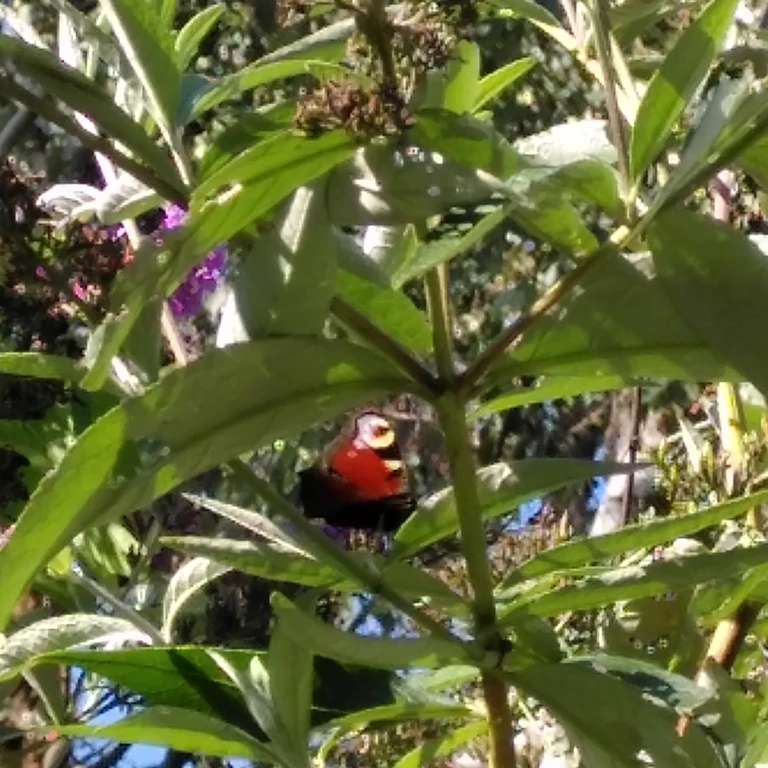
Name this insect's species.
Aglais io
